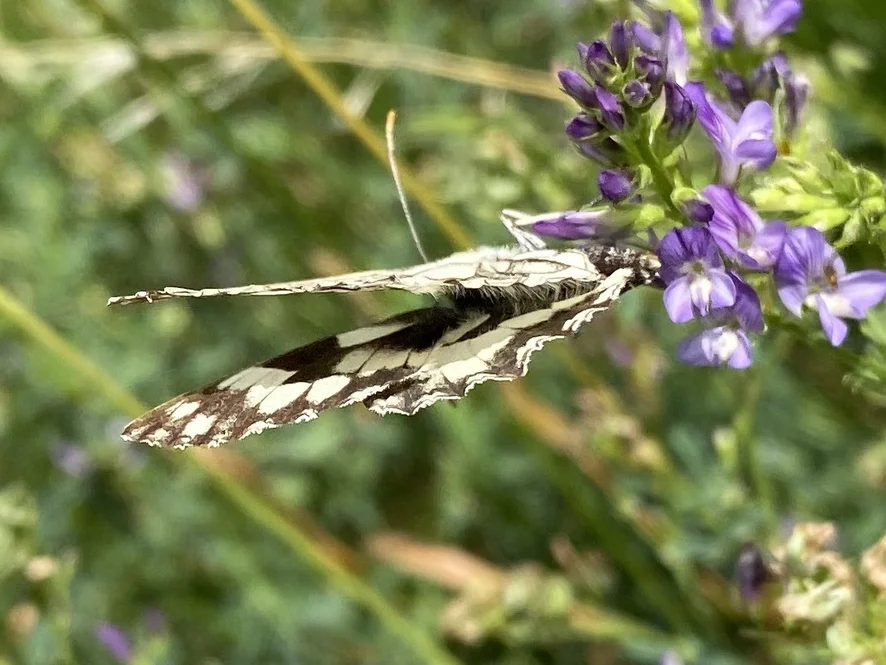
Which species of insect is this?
Melanargia galathea
